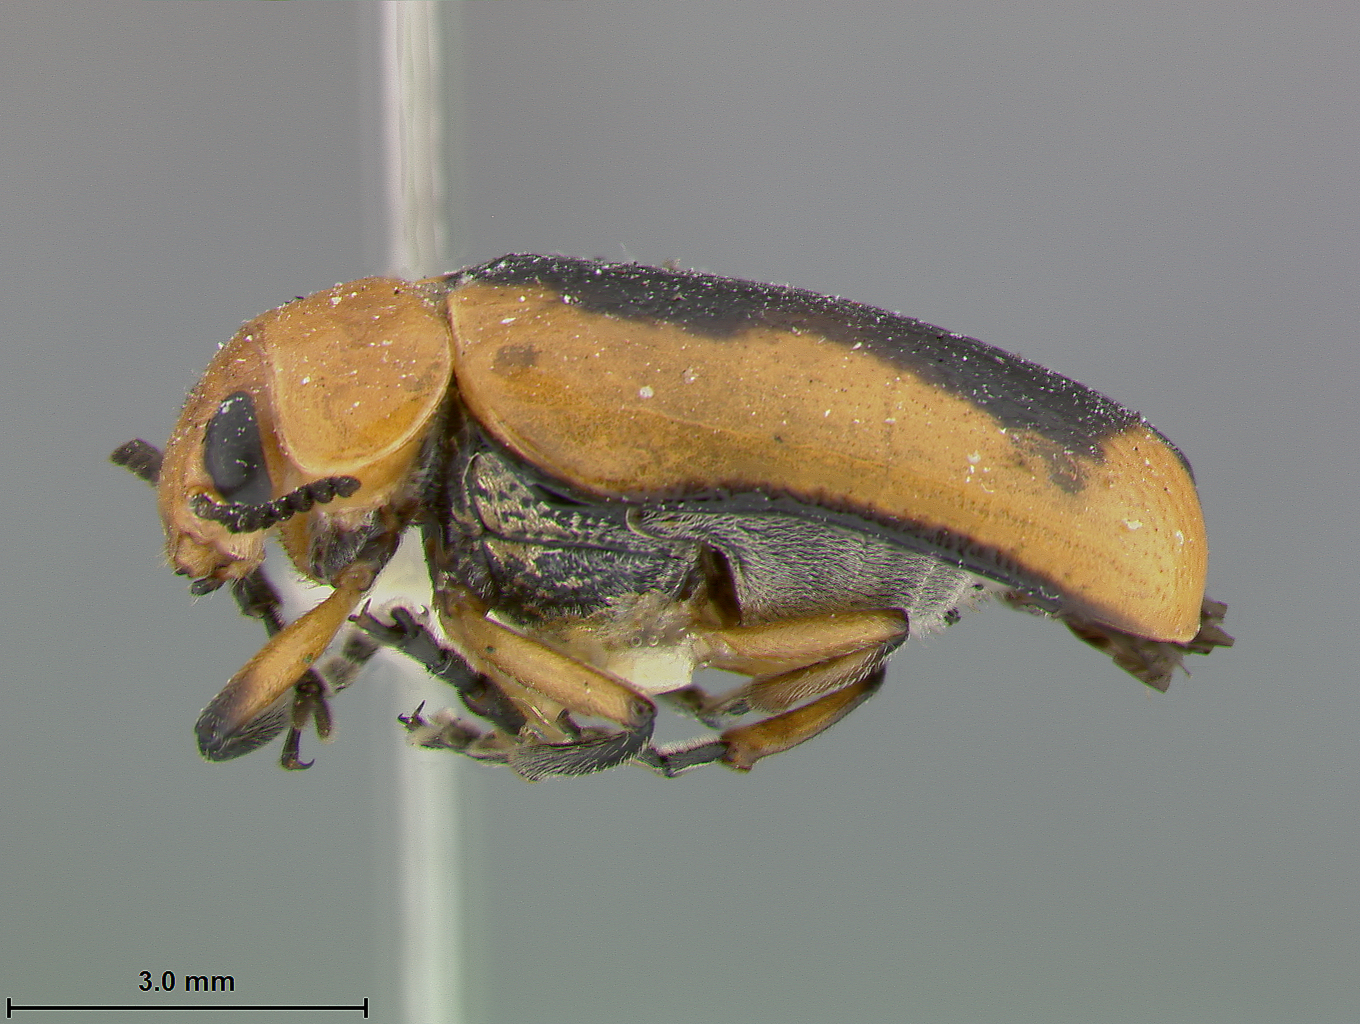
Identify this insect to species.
Anomoea crassicornis
